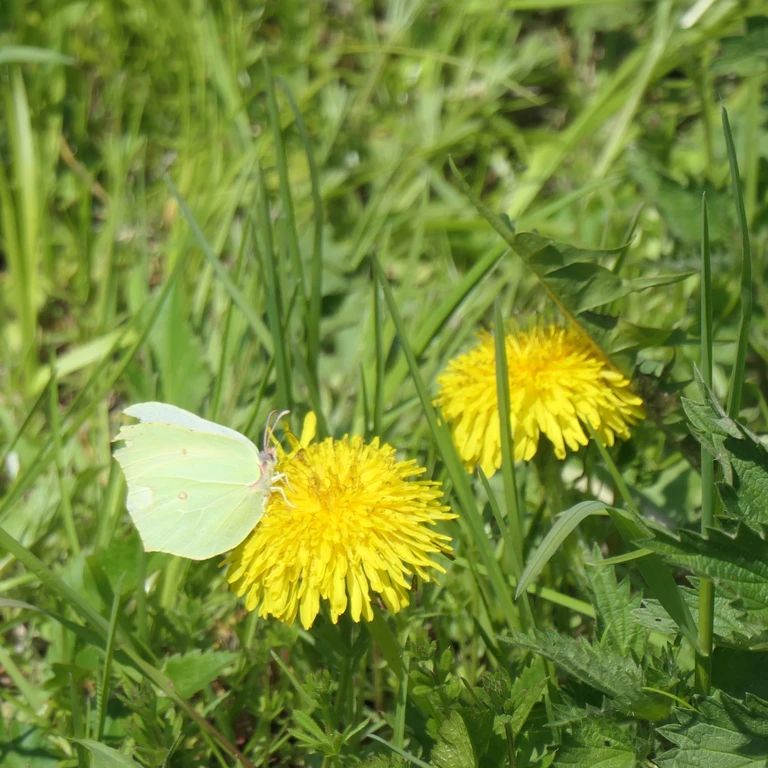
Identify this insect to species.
Gonepteryx rhamni
